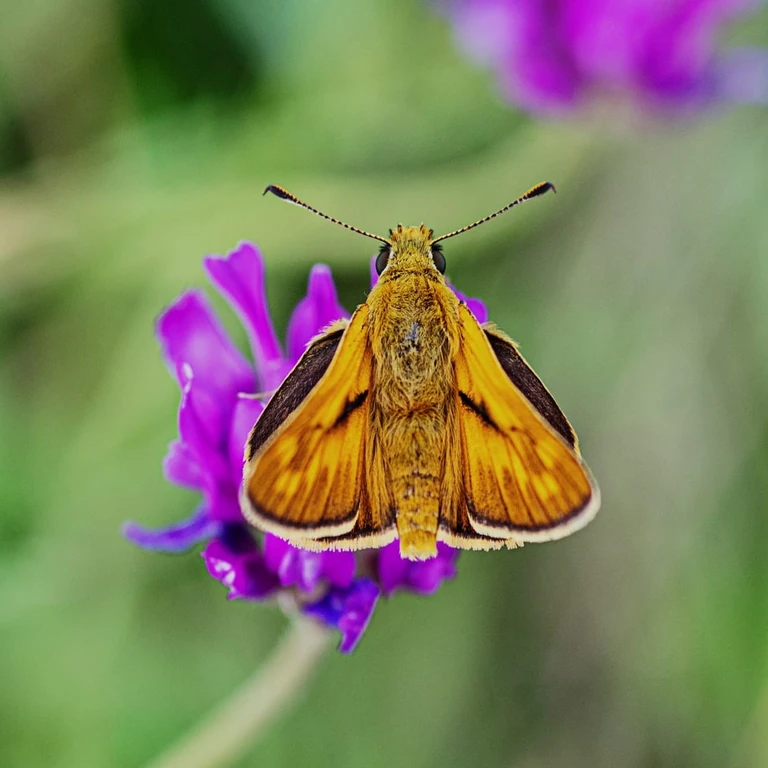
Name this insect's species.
Ochlodes sylvanus (also Ochlodes venata)
